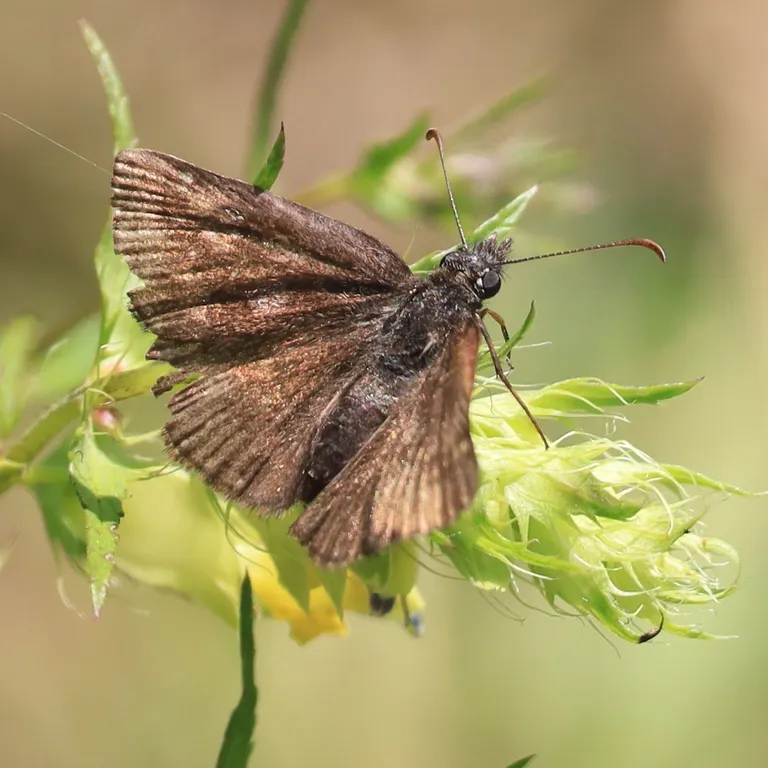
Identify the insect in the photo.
Erynnis tages
